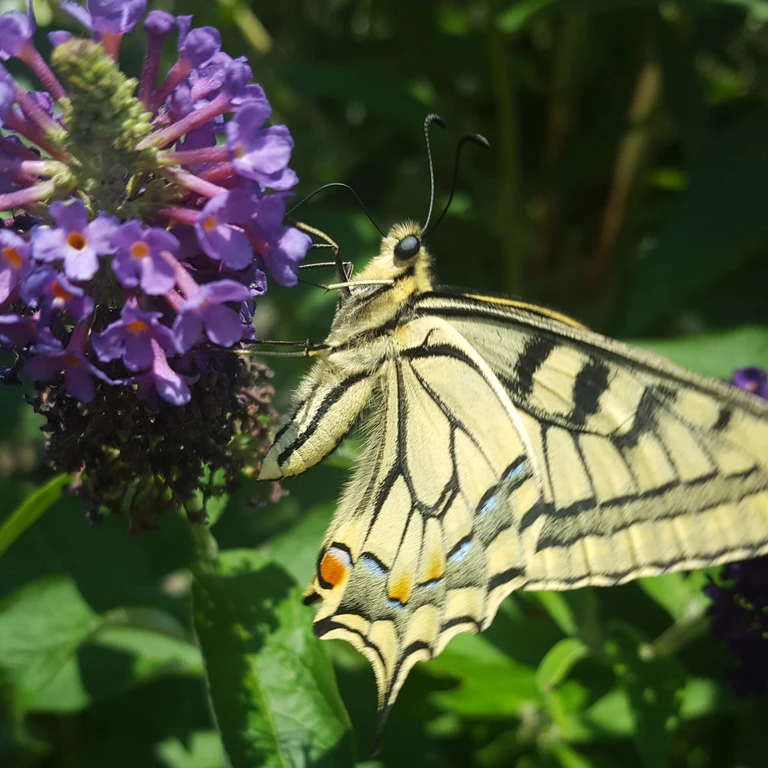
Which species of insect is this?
Papilio machaon
